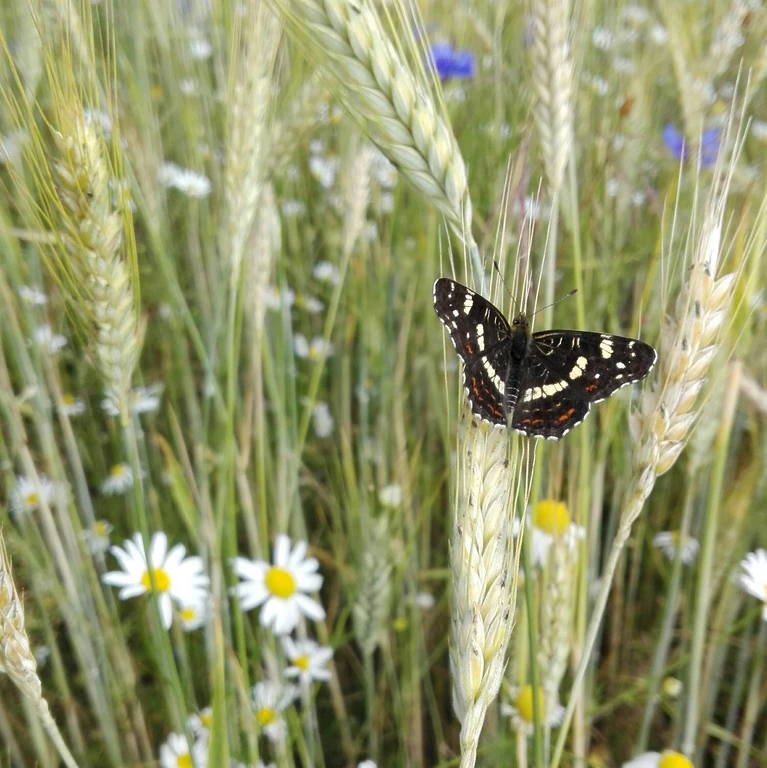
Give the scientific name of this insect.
Araschnia levana
